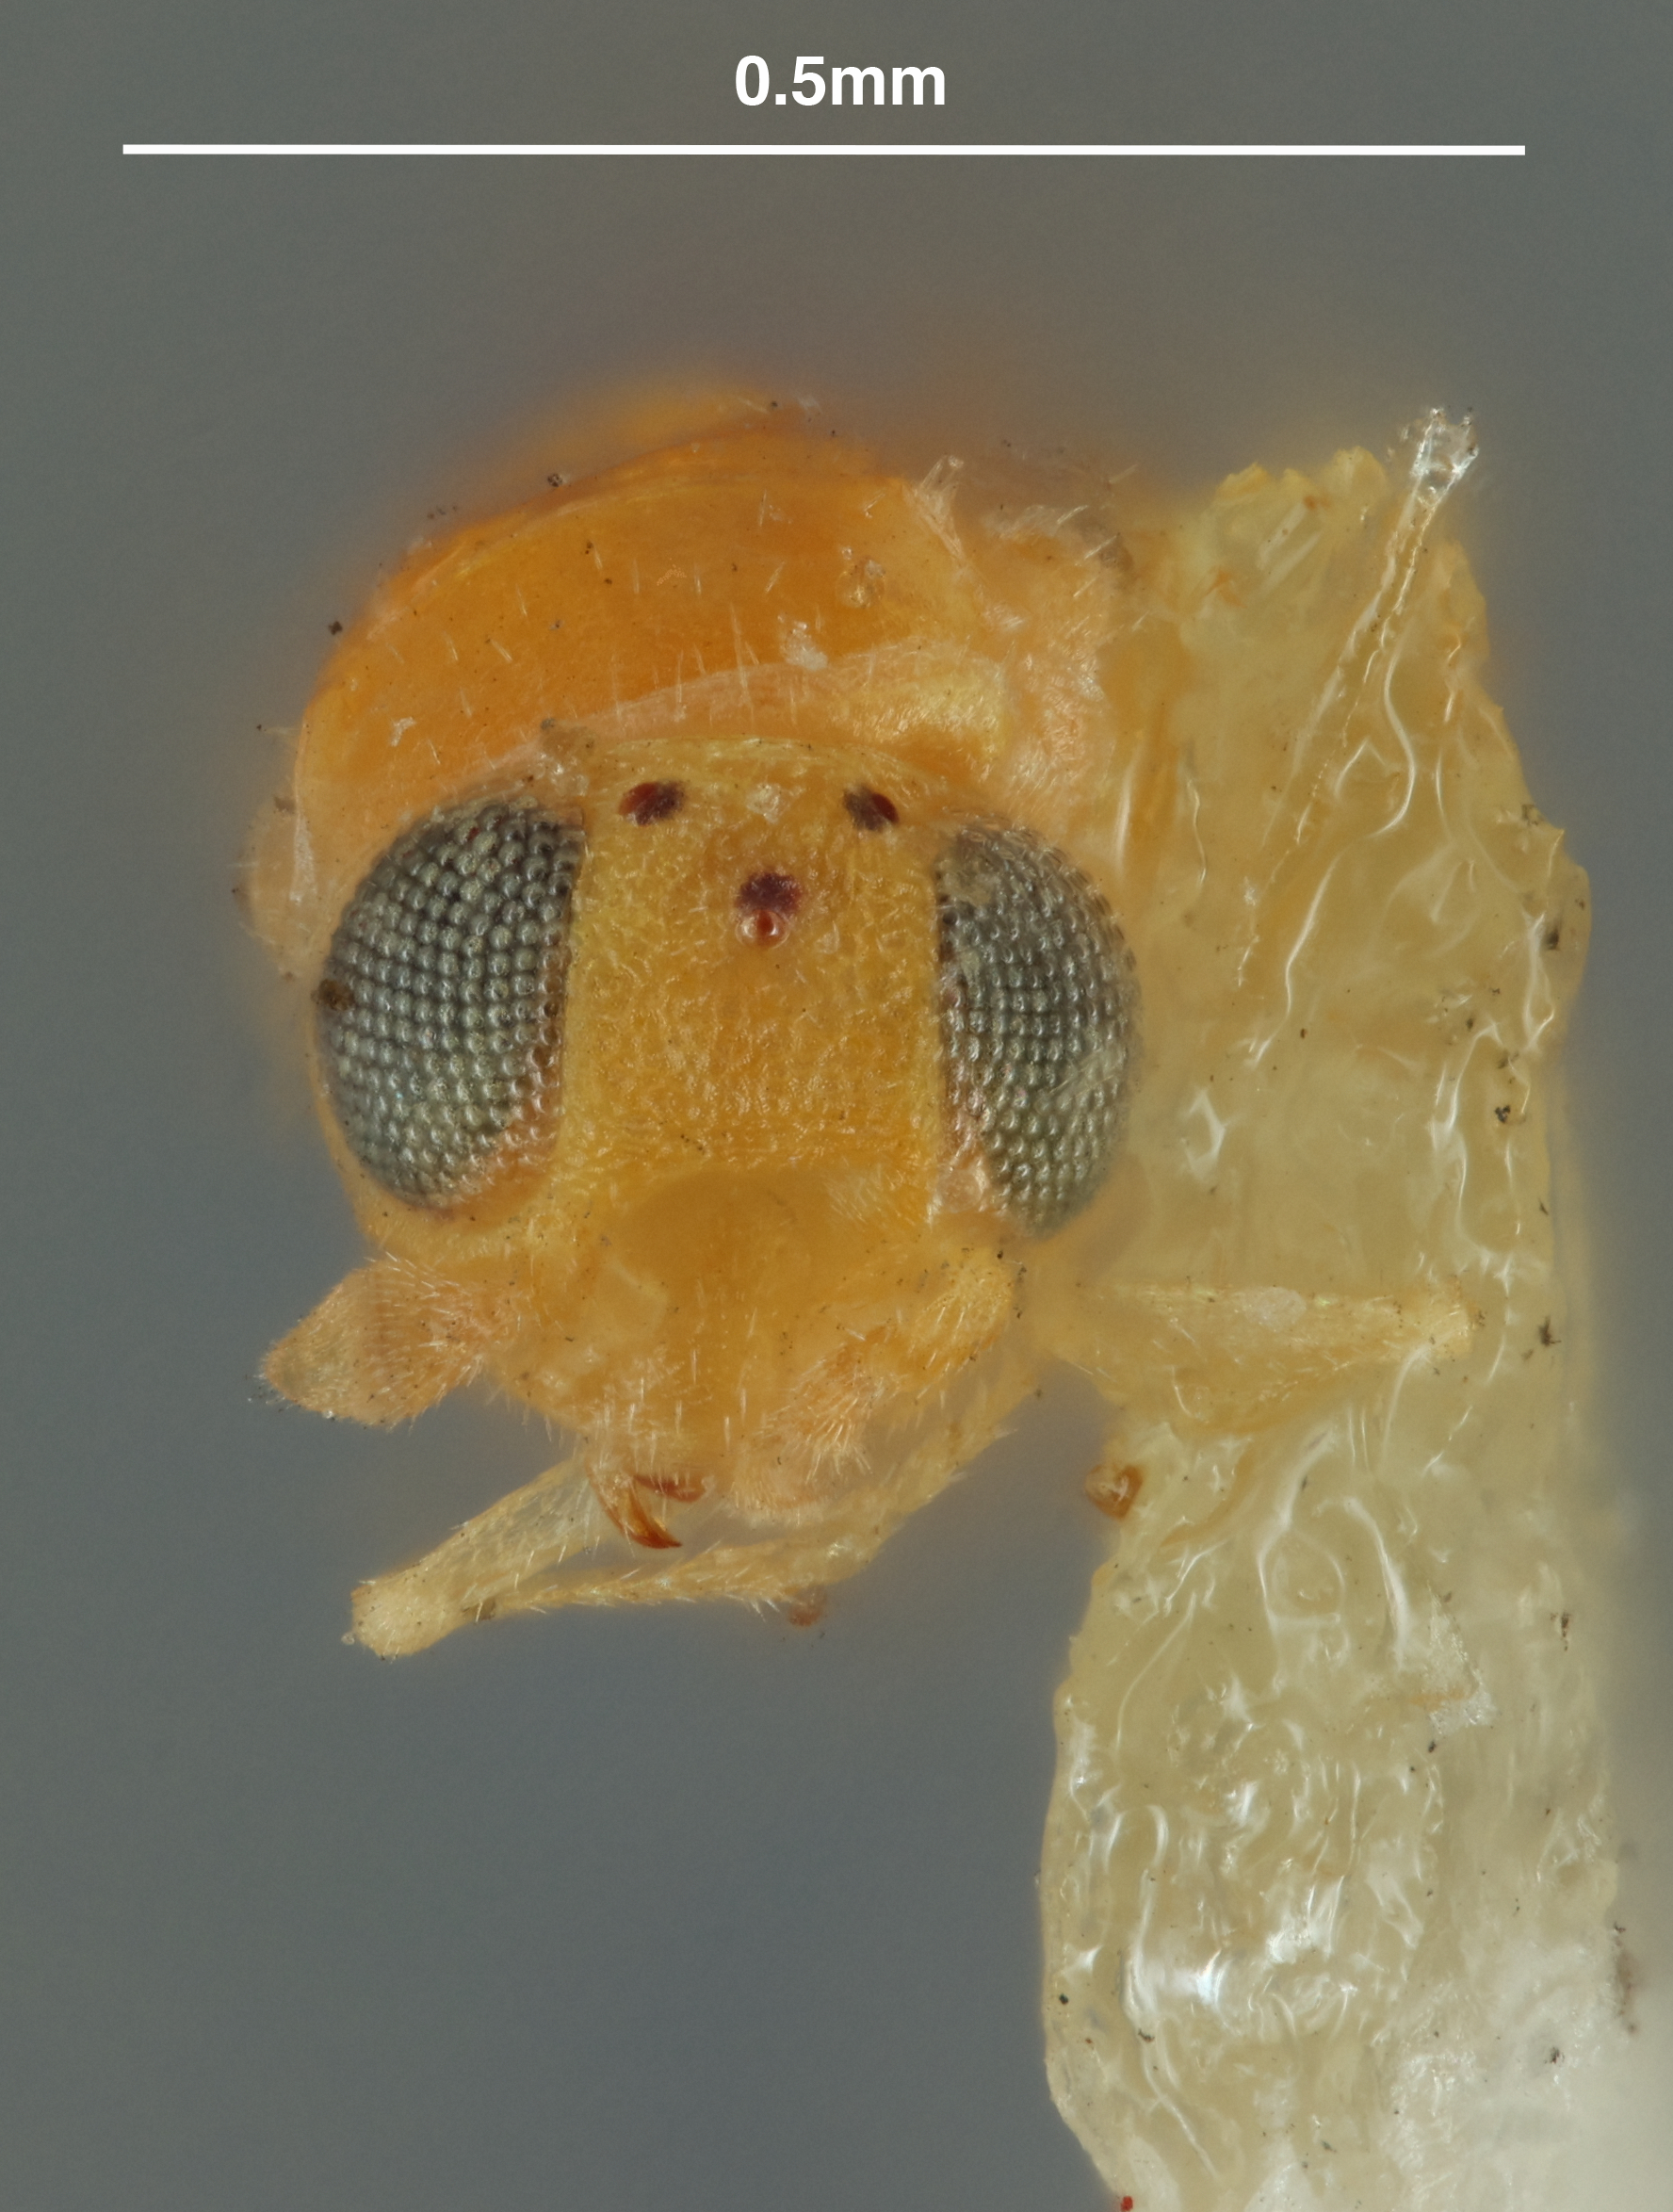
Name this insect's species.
Acerophagus erii
